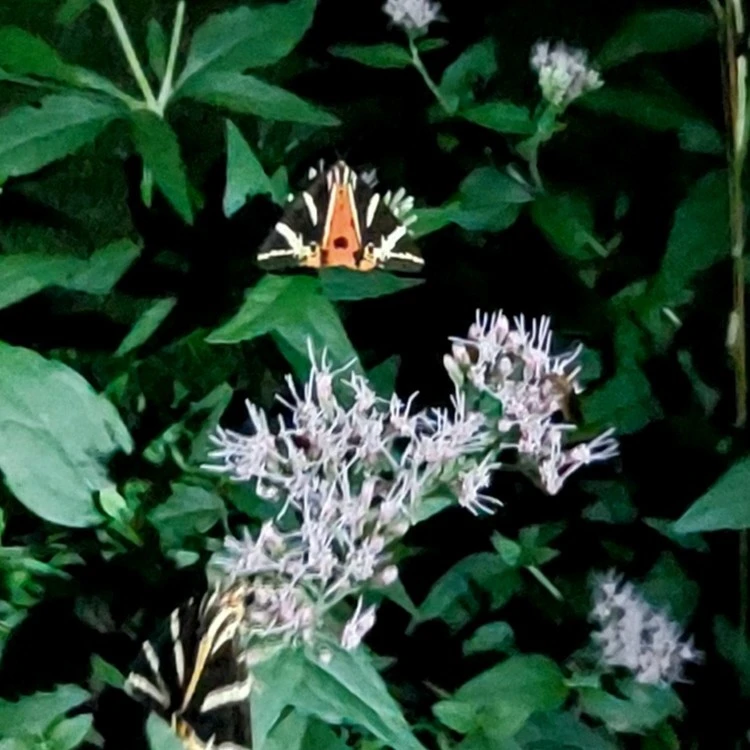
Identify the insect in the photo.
Euplagia quadripunctaria
